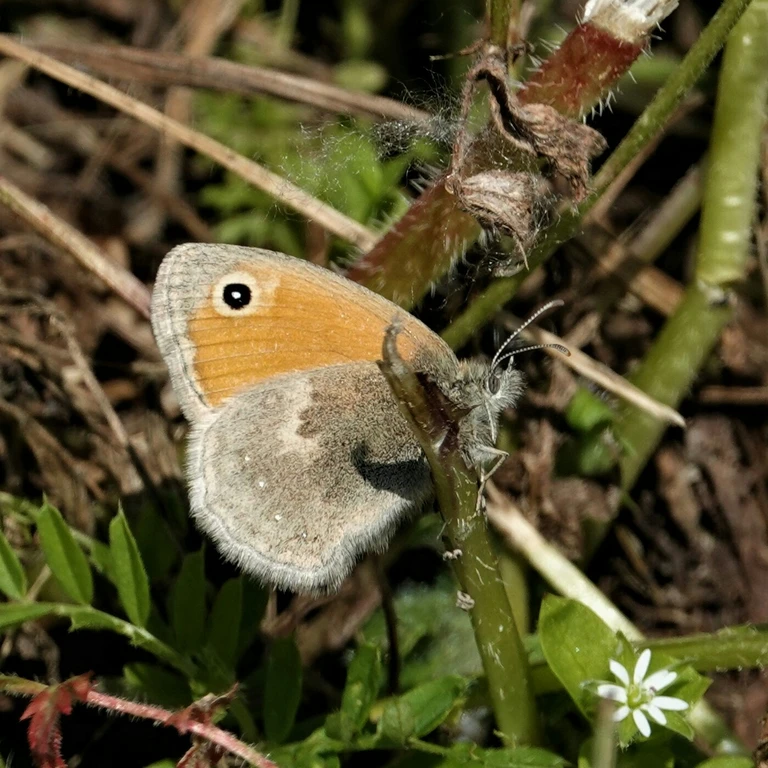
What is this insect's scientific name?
Coenonympha pamphilus
